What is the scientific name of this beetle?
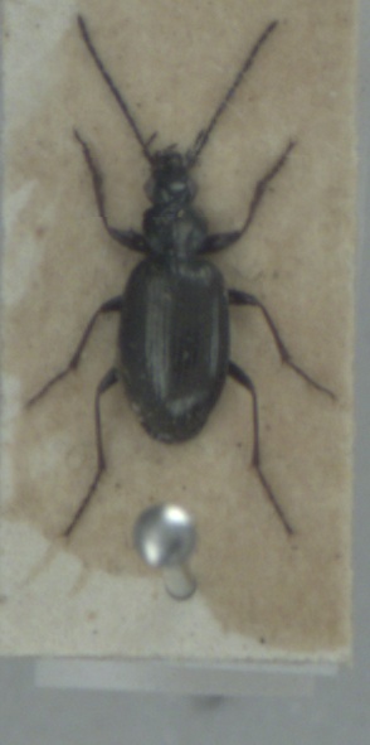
Agonum micans
